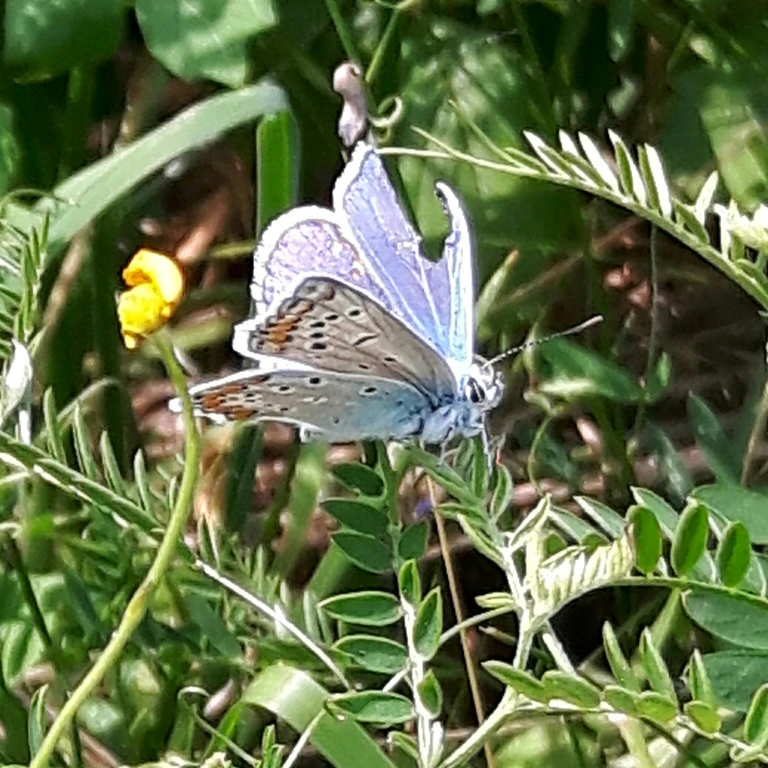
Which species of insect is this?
Polyommatus icarus
